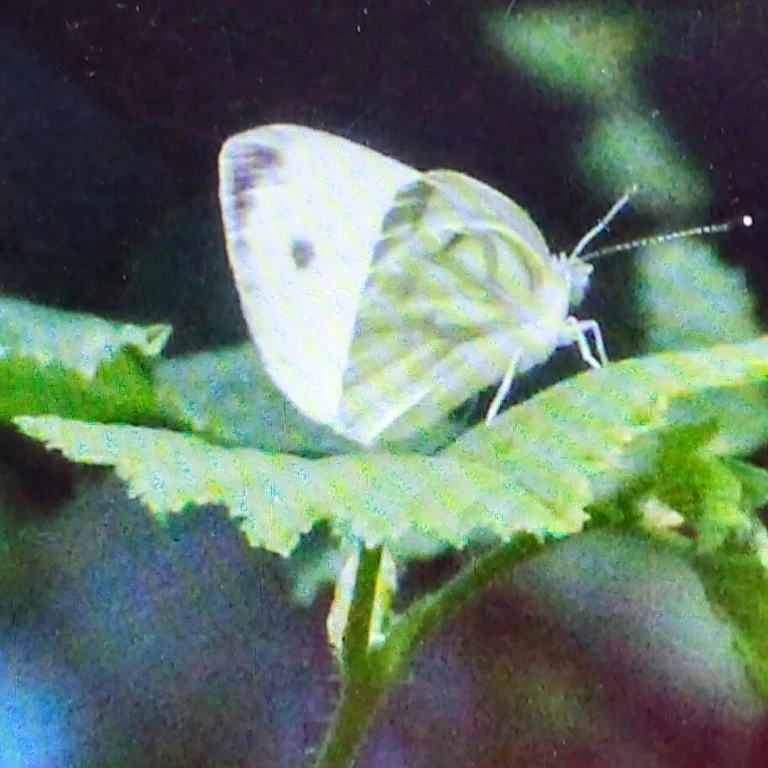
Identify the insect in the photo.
Pieris napi
